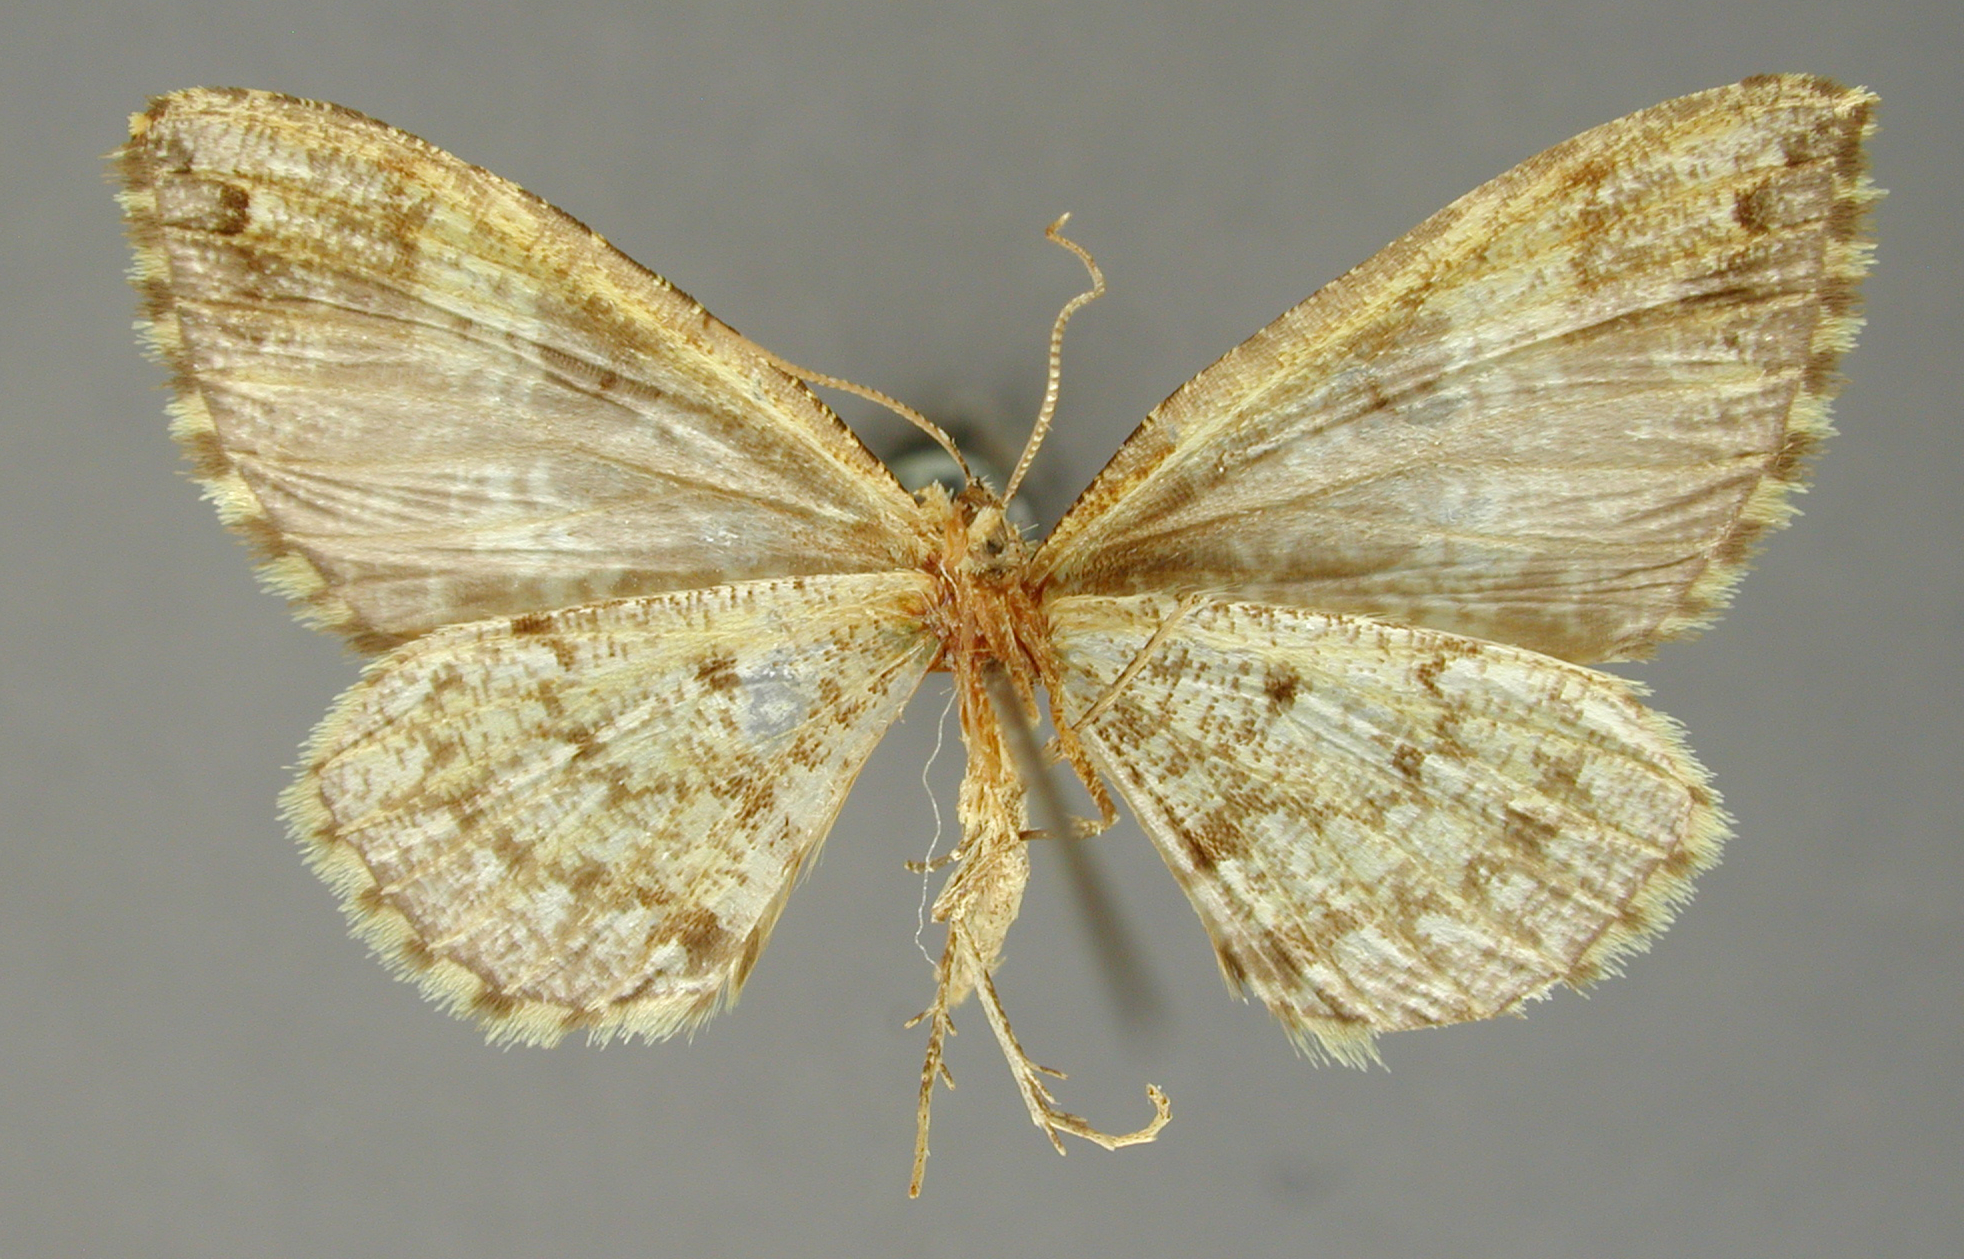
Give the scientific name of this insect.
Hypolepis interrupta
